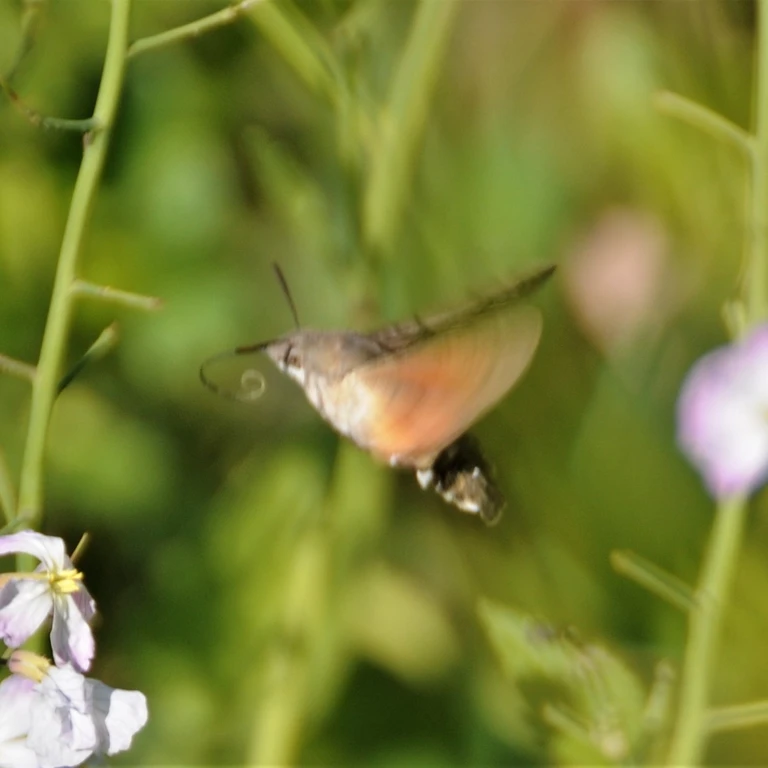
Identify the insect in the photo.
Macroglossum stellatarum
